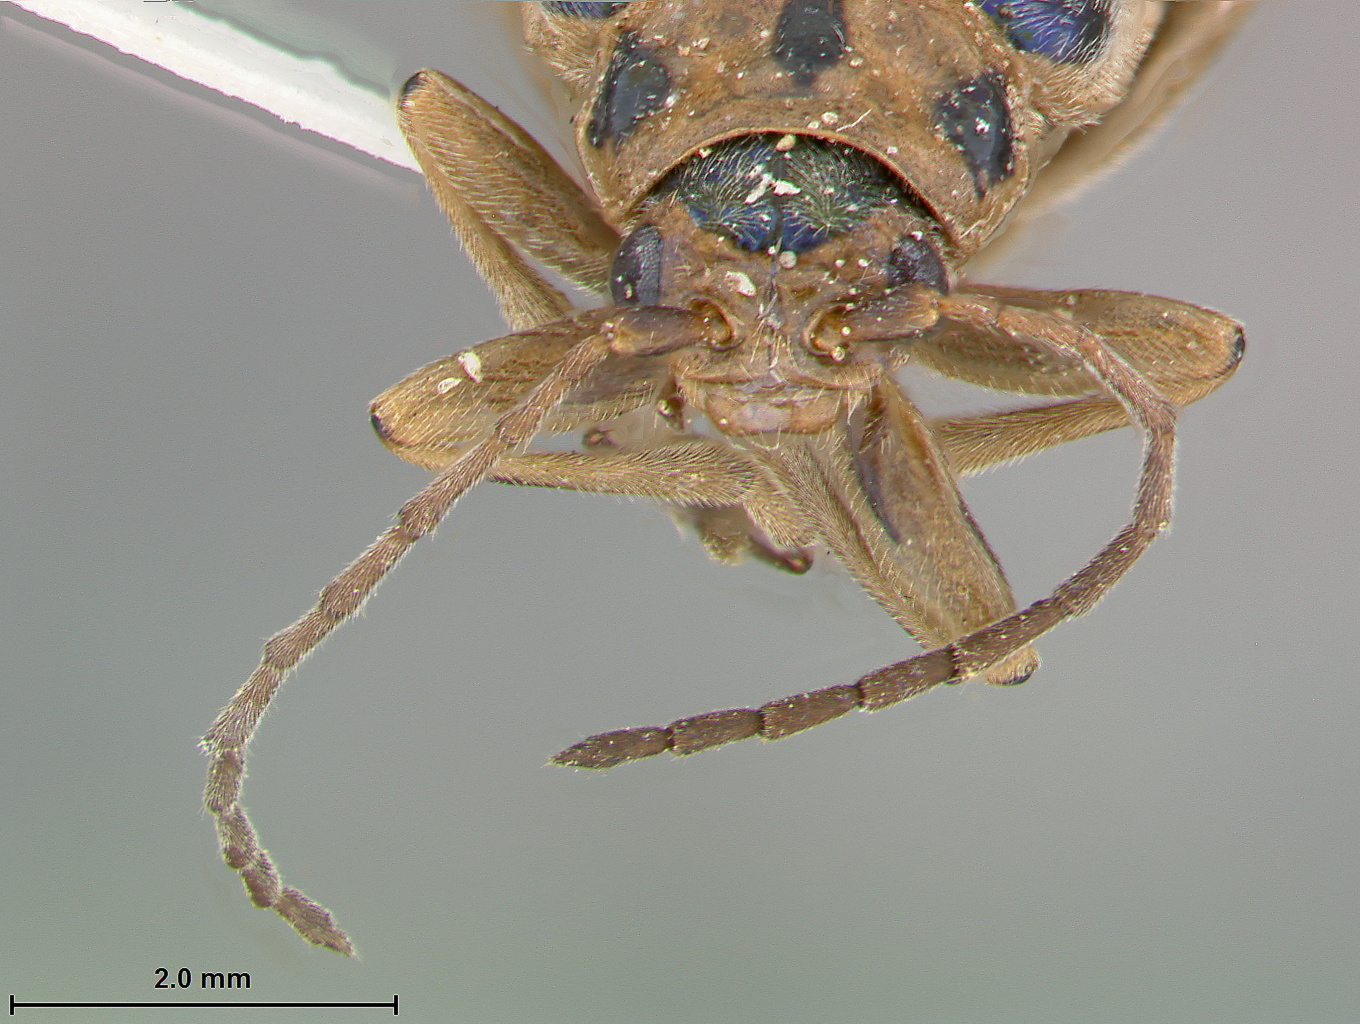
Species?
Trirhabda confusa
